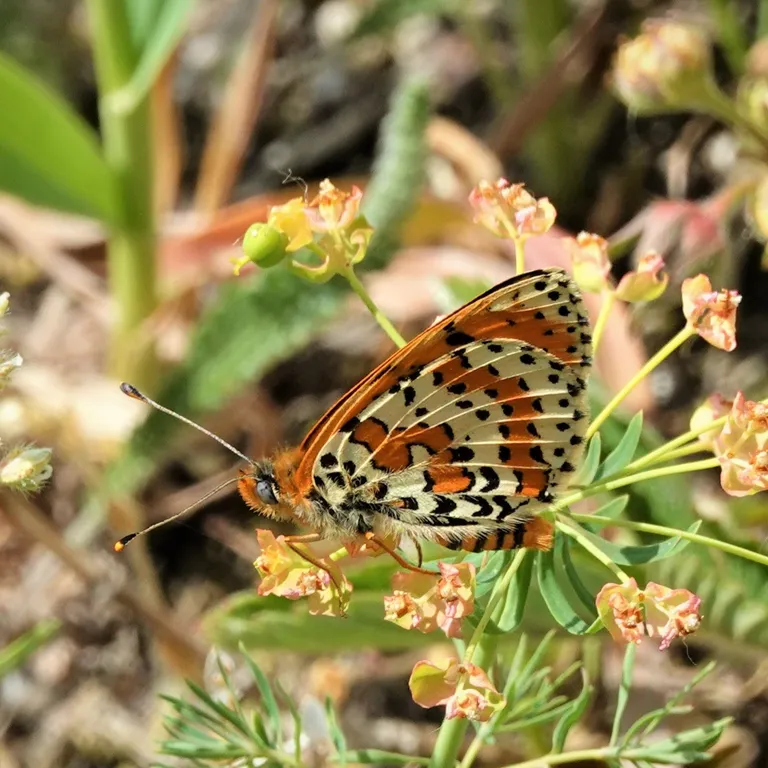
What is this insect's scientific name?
Melitaea didyma
